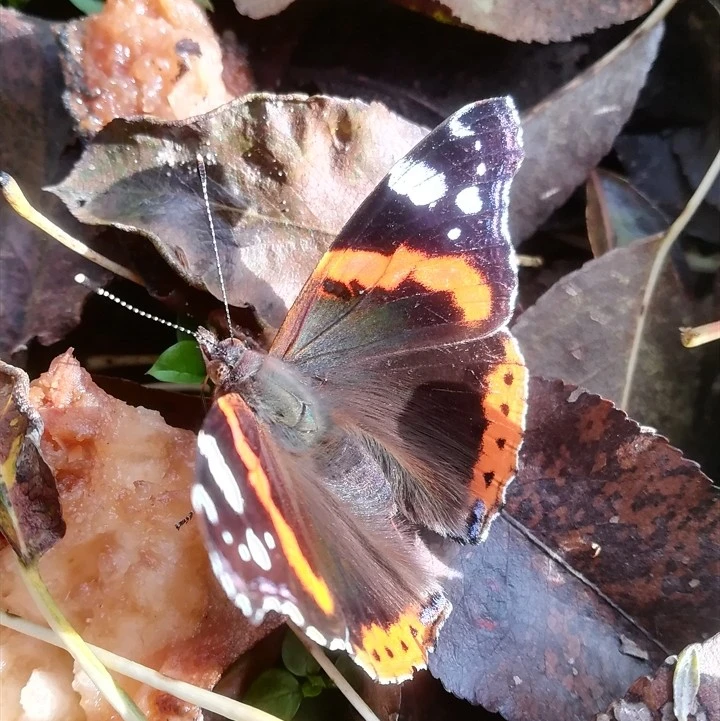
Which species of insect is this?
Vanessa atalanta
